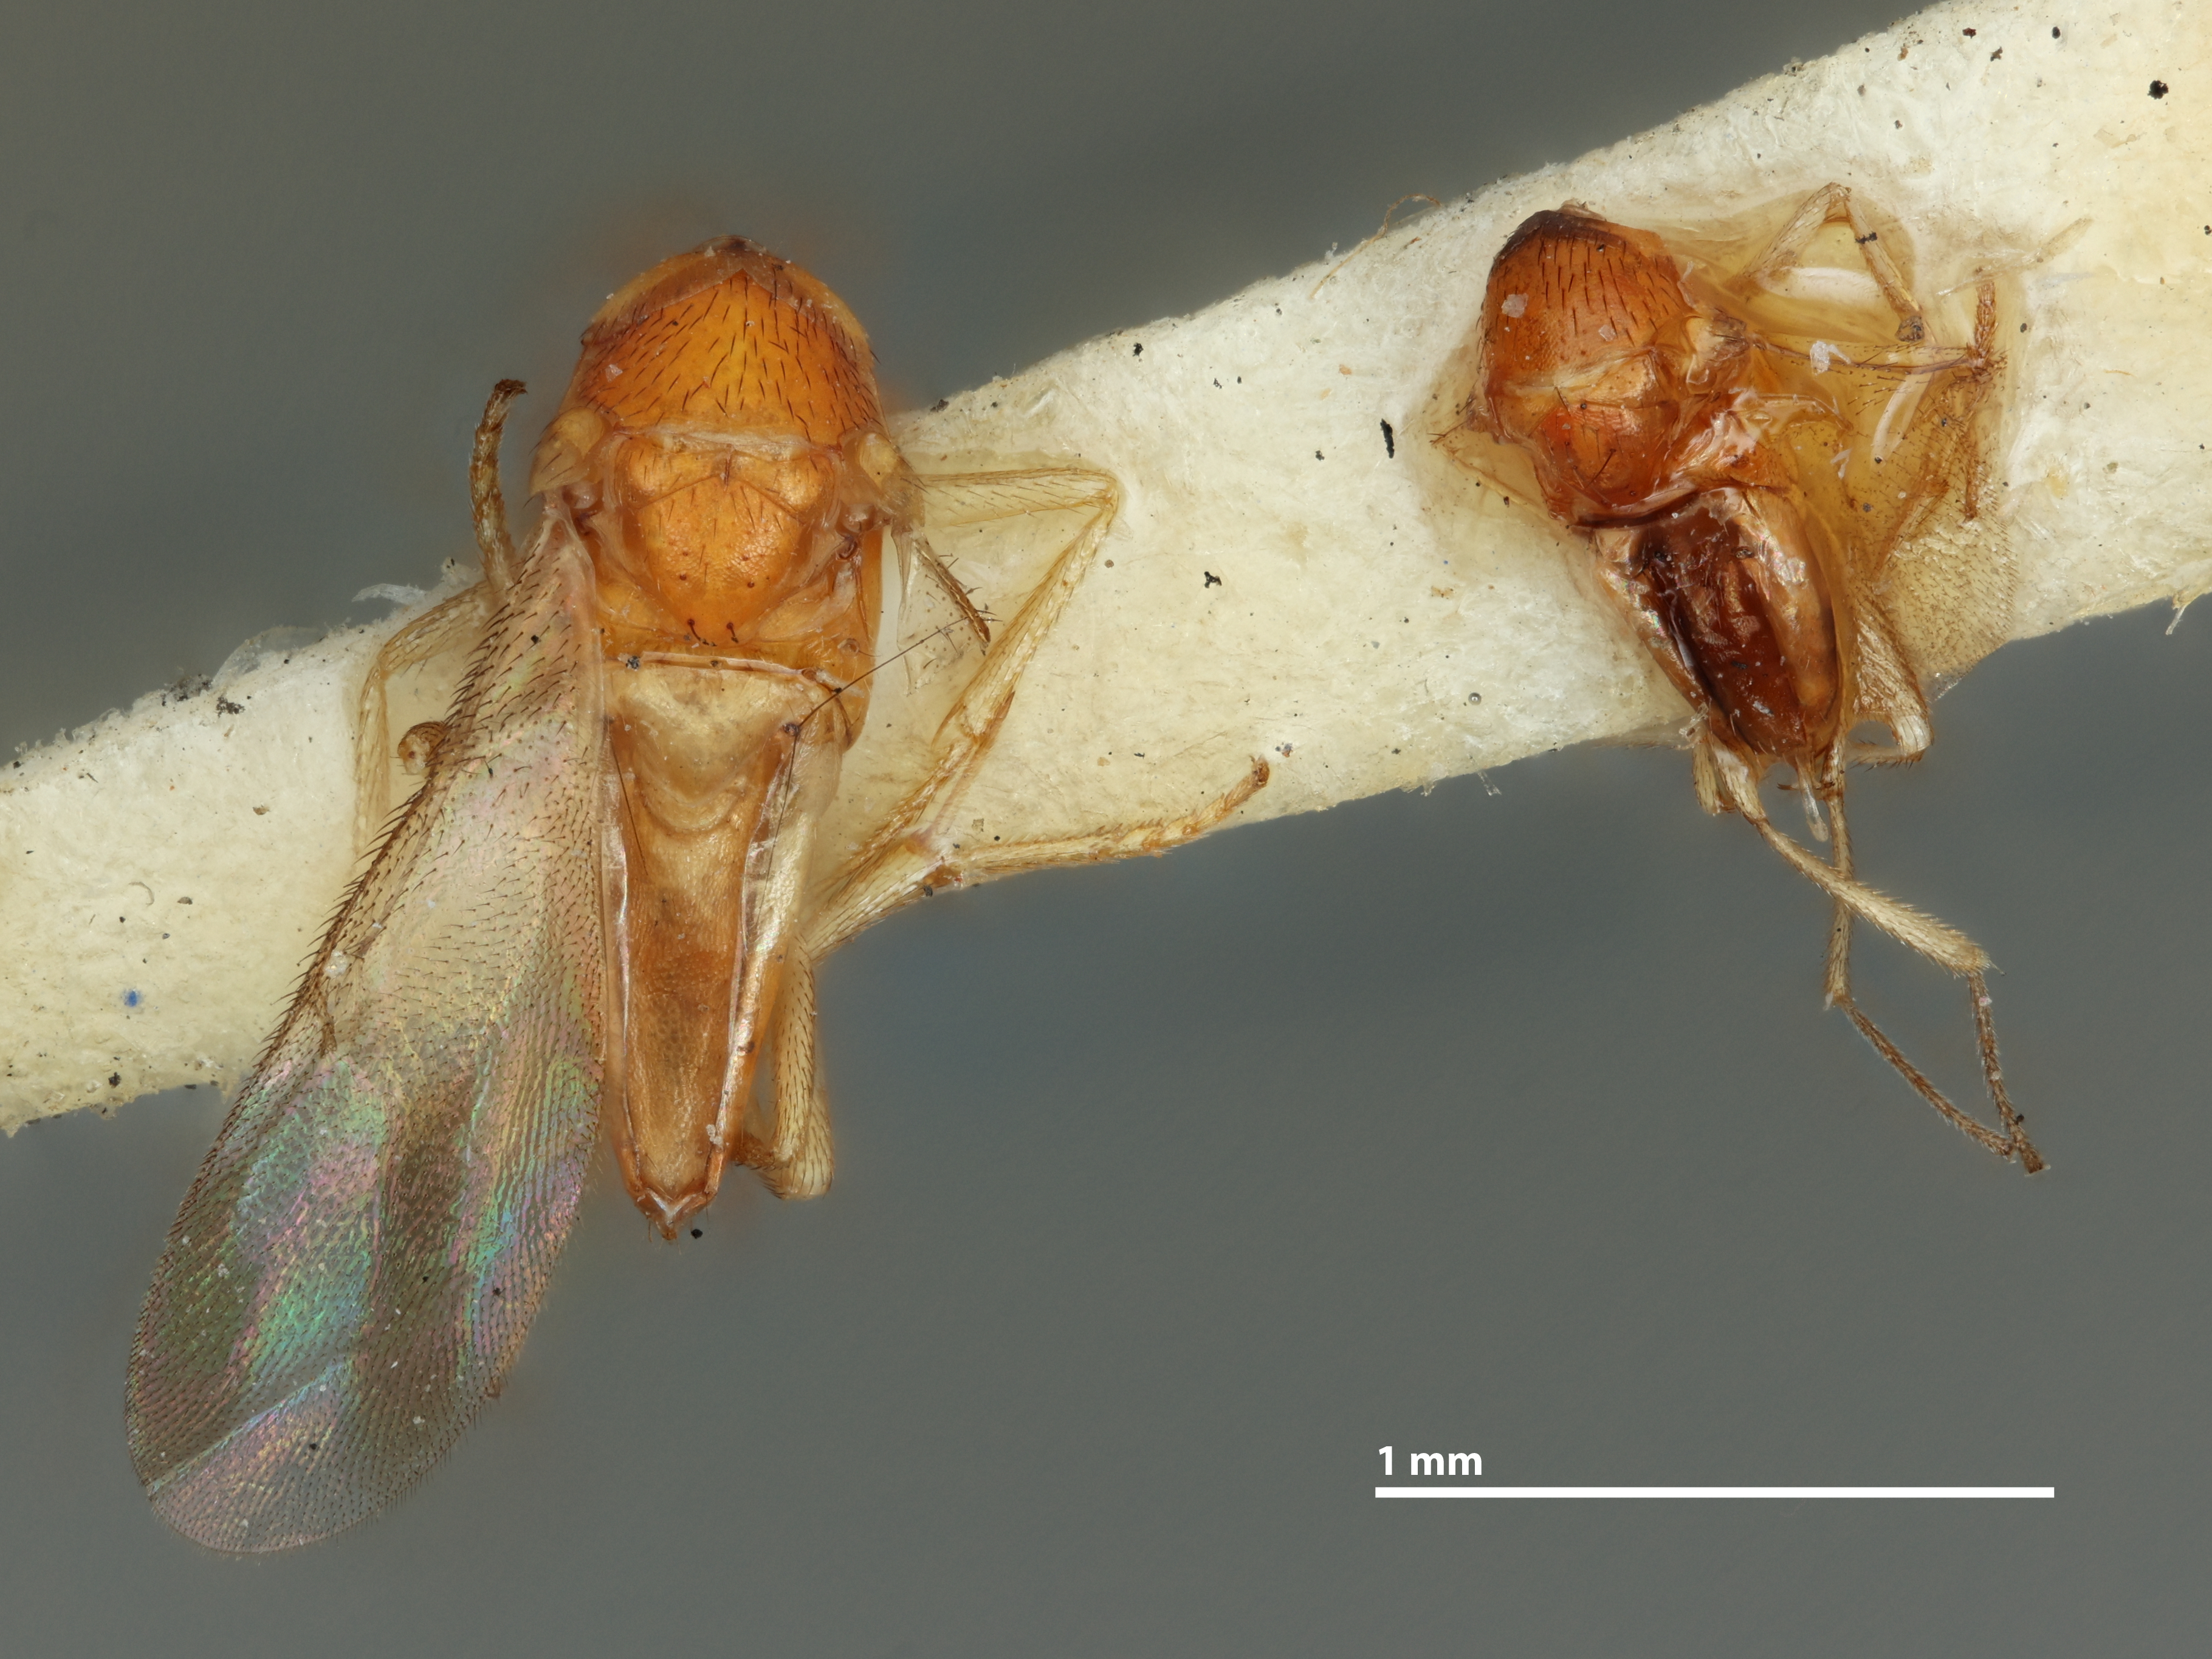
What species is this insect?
Leptomastix trilongifasciatus
